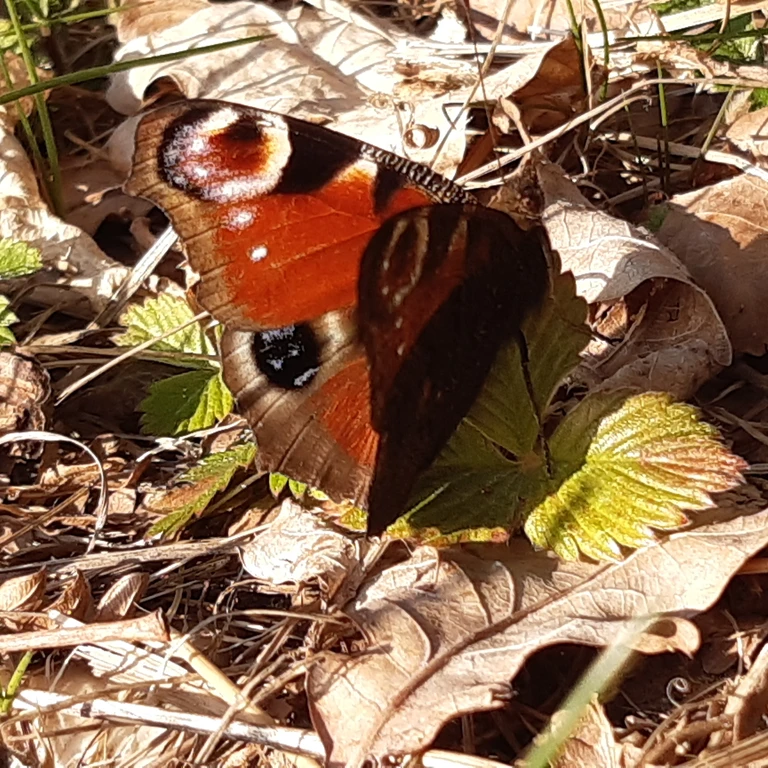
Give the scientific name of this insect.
Aglais io
